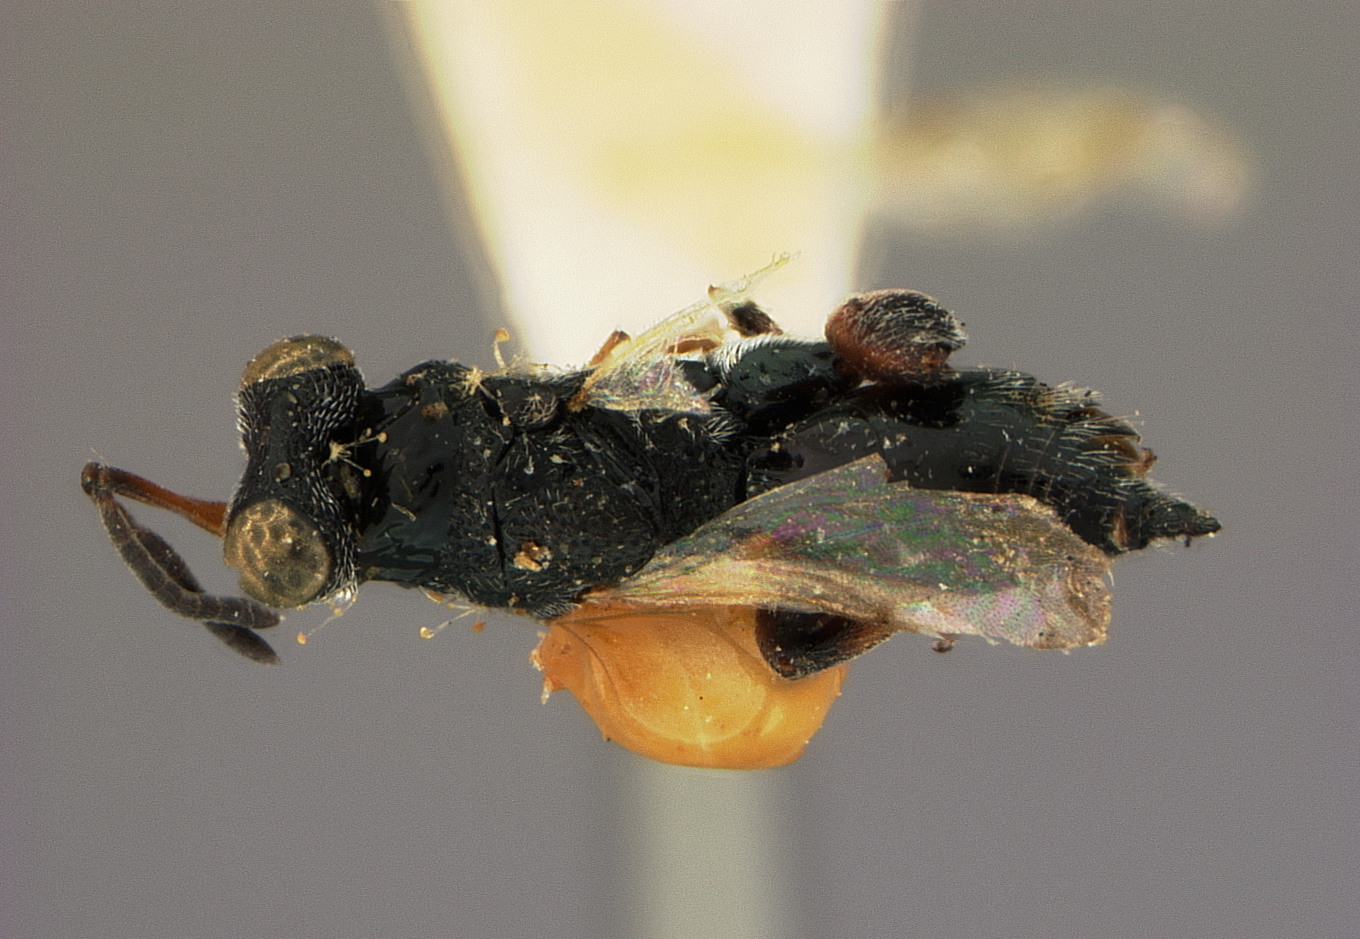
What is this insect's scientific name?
Halticella longicornis
